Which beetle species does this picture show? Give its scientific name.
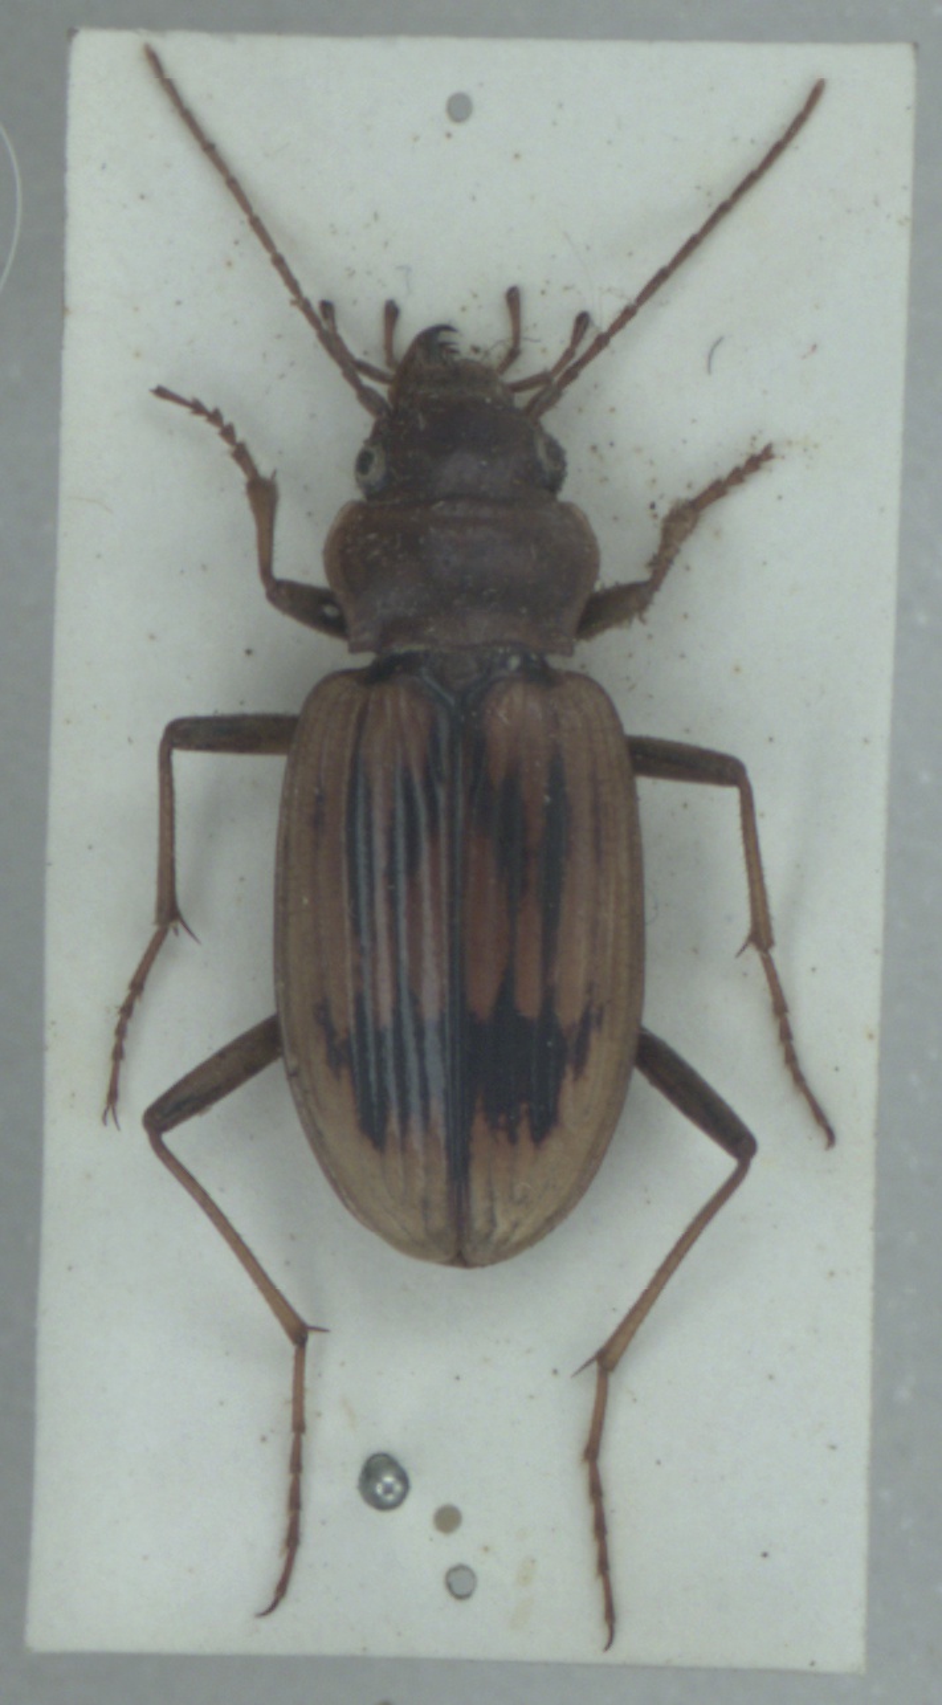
Nebria complanata
